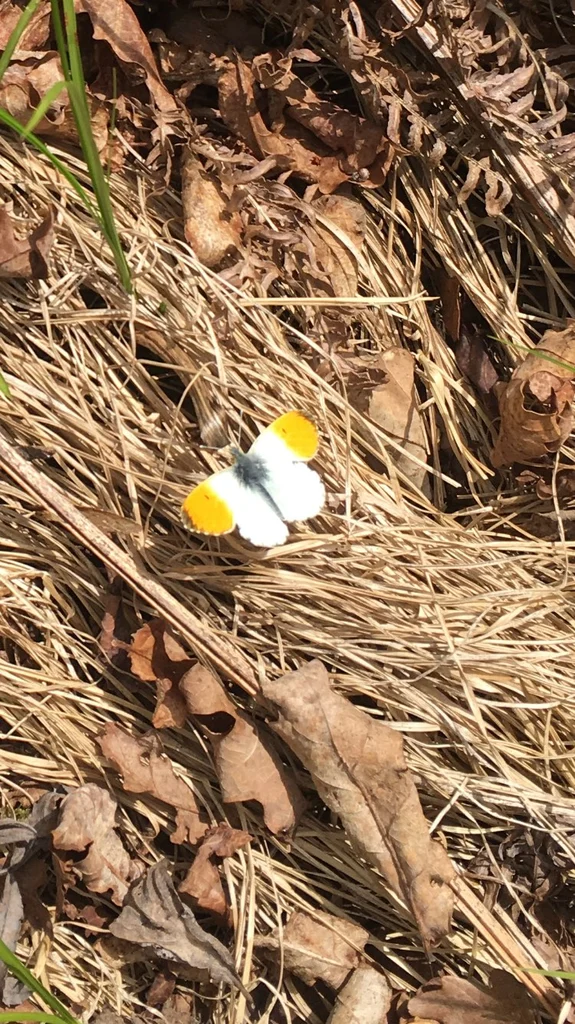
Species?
Anthocharis cardamines
